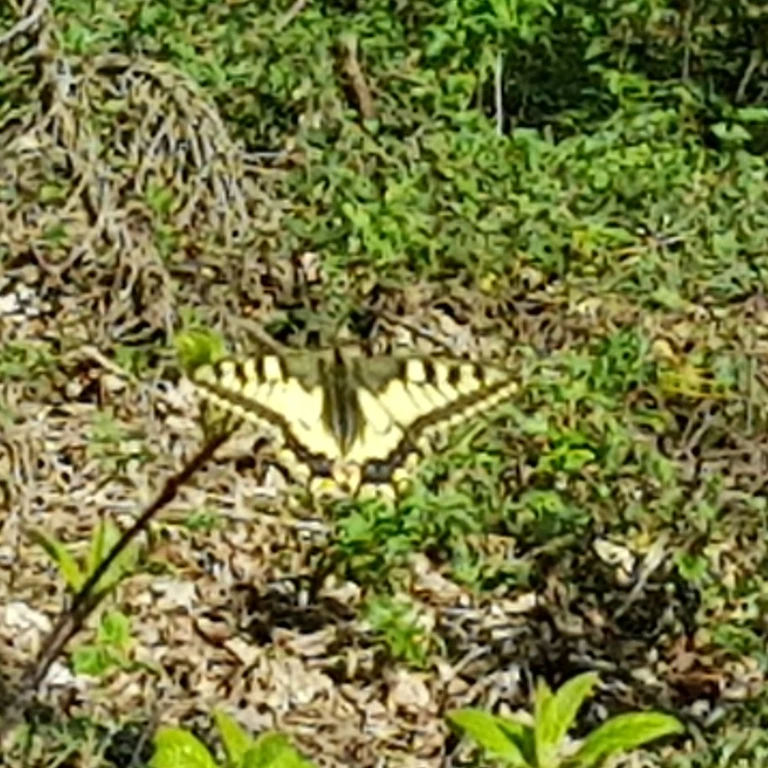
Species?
Papilio machaon
